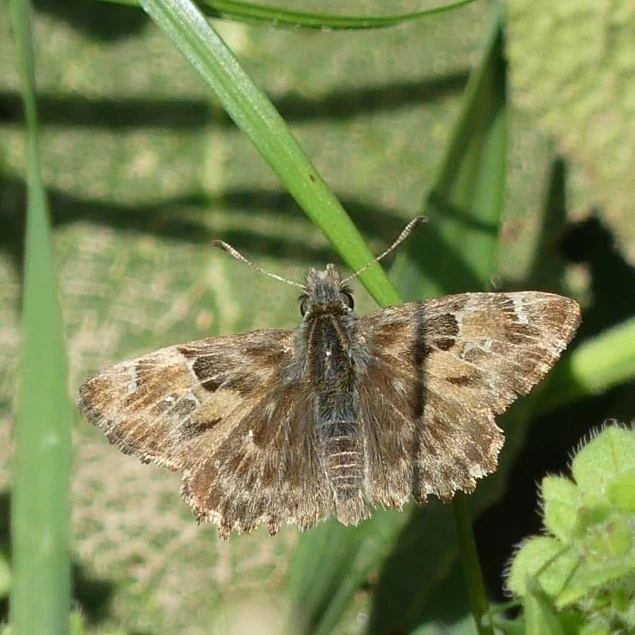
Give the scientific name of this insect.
Carcharodus alceae
